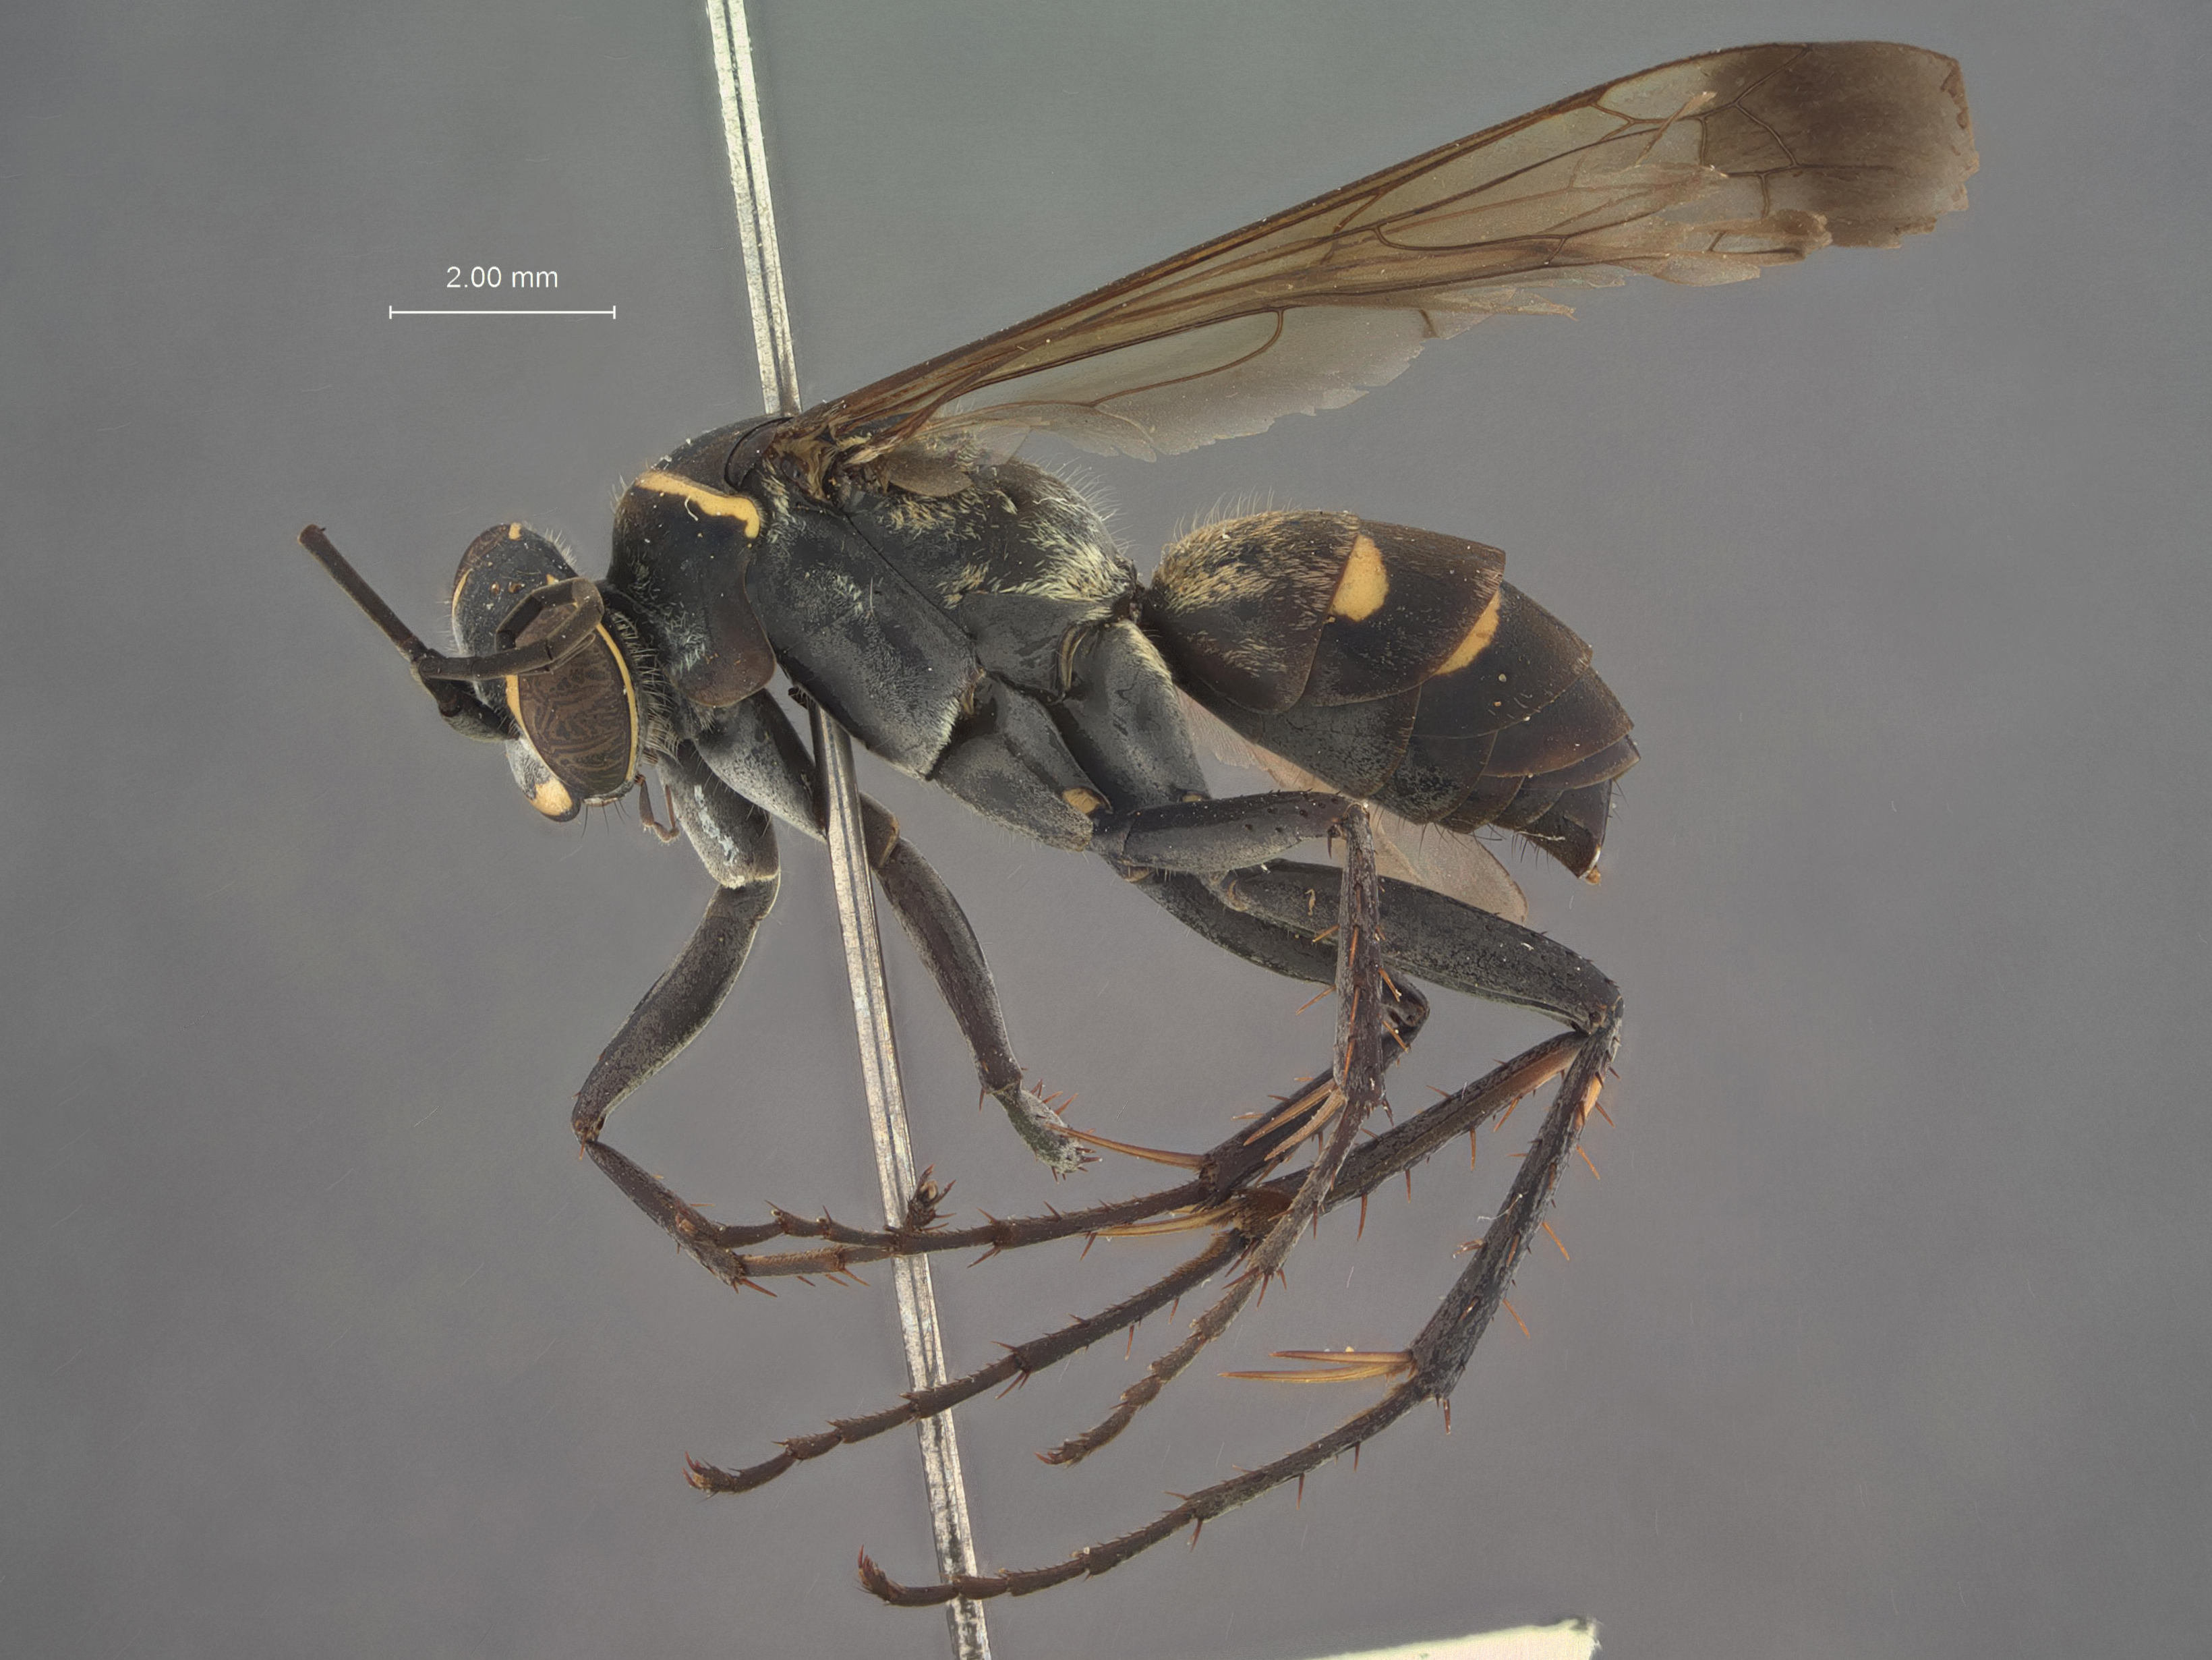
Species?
Episyron latimarginatus
